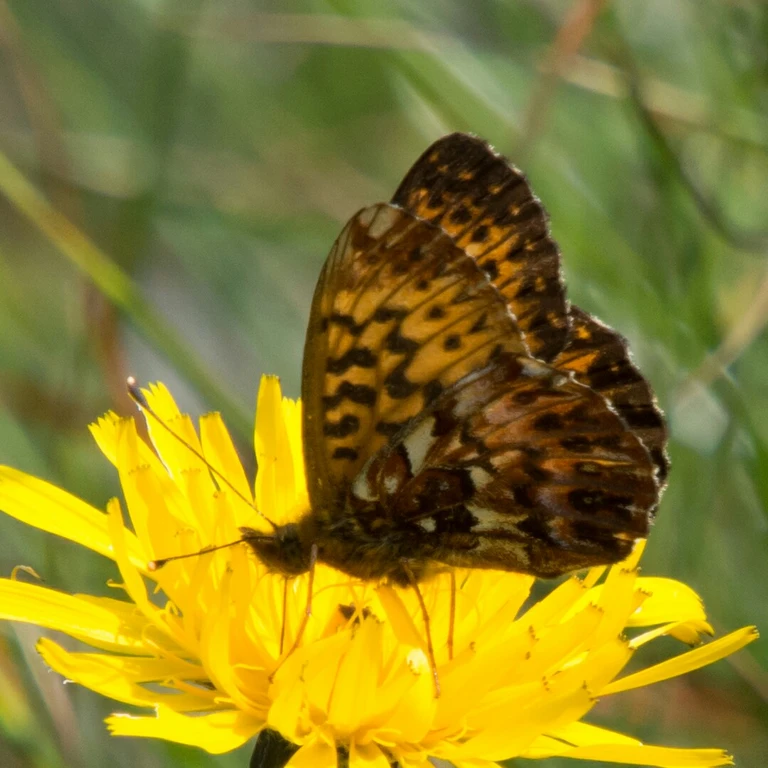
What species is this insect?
Boloria titania
